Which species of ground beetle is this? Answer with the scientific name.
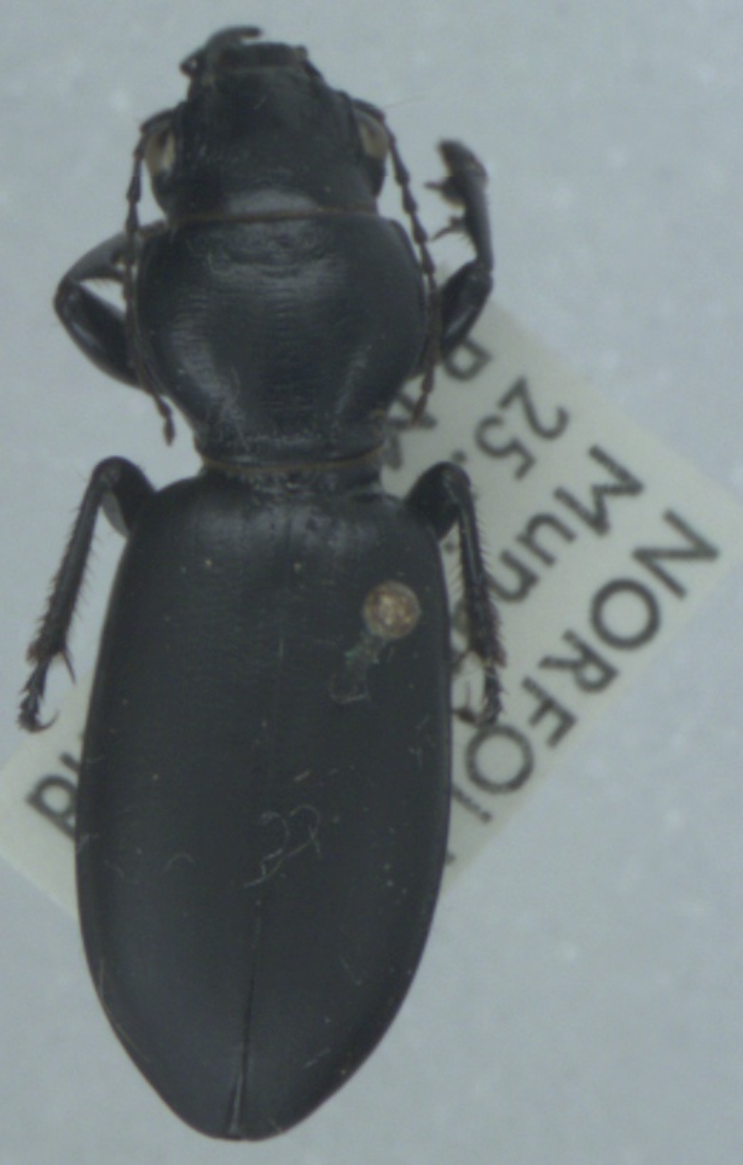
Broscus cephalotes
